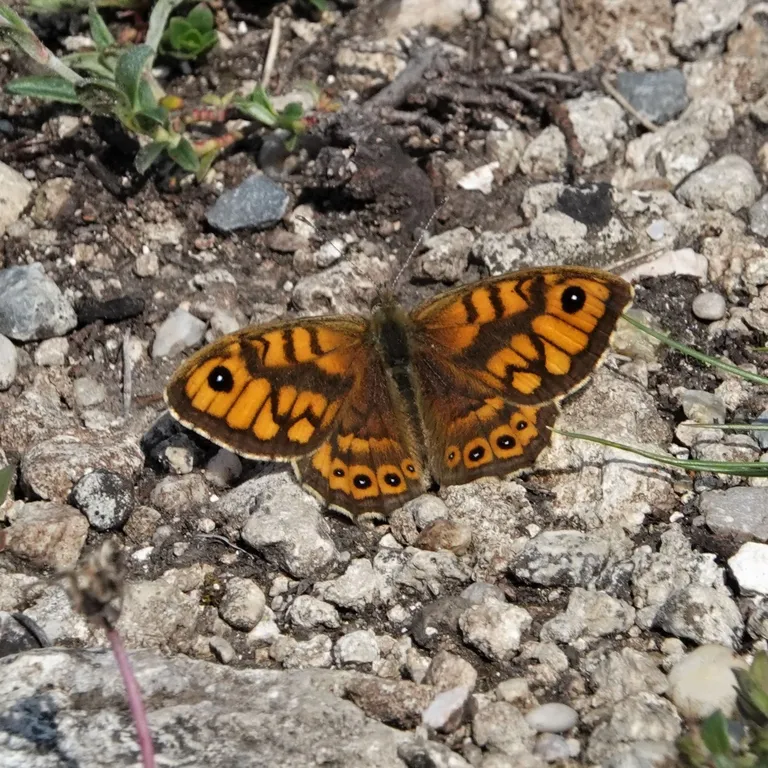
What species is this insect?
Lasiommata megera (also Pararge megera)
